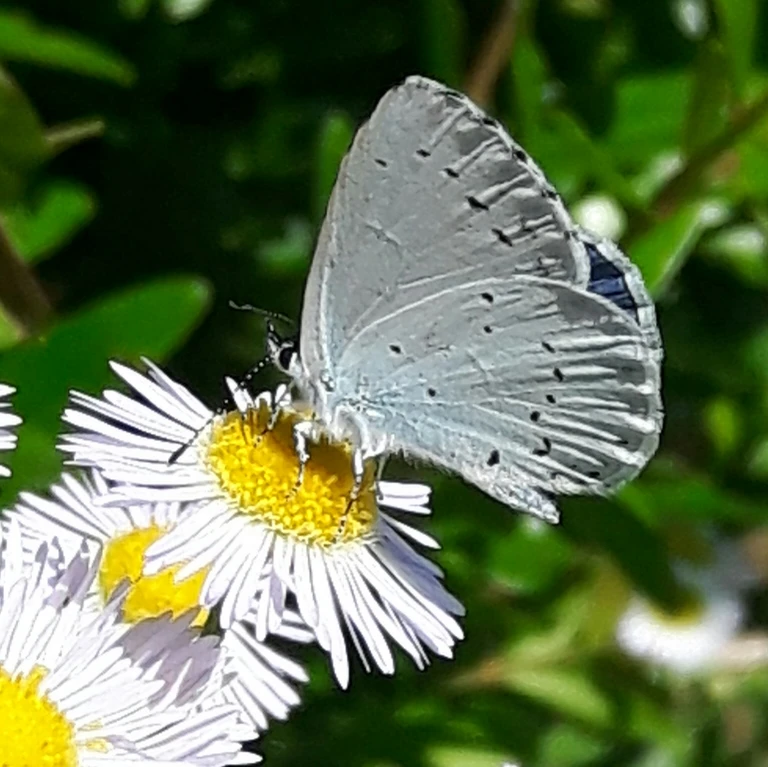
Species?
Celastrina argiolus
